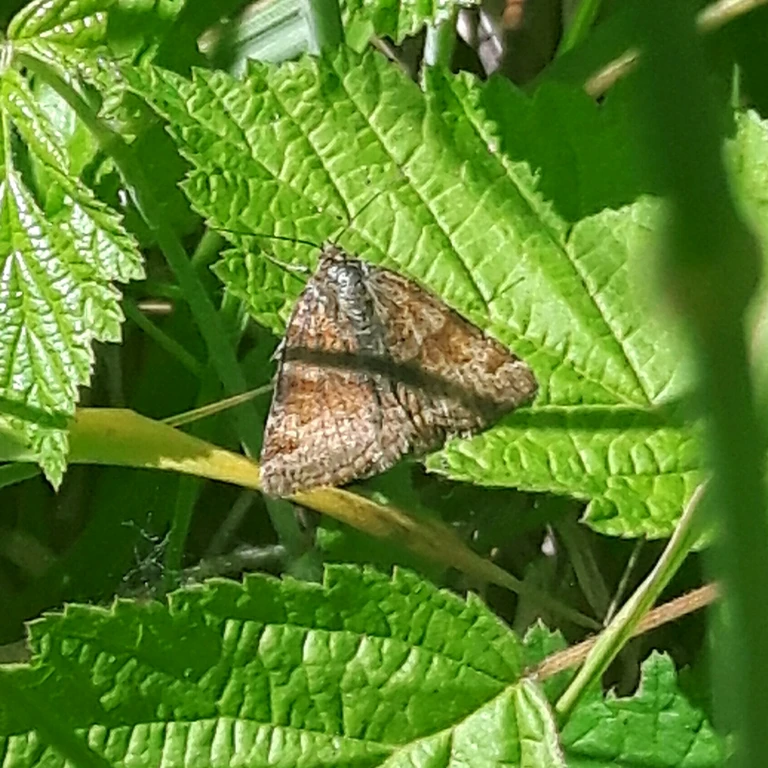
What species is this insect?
Euclidia glyphica
